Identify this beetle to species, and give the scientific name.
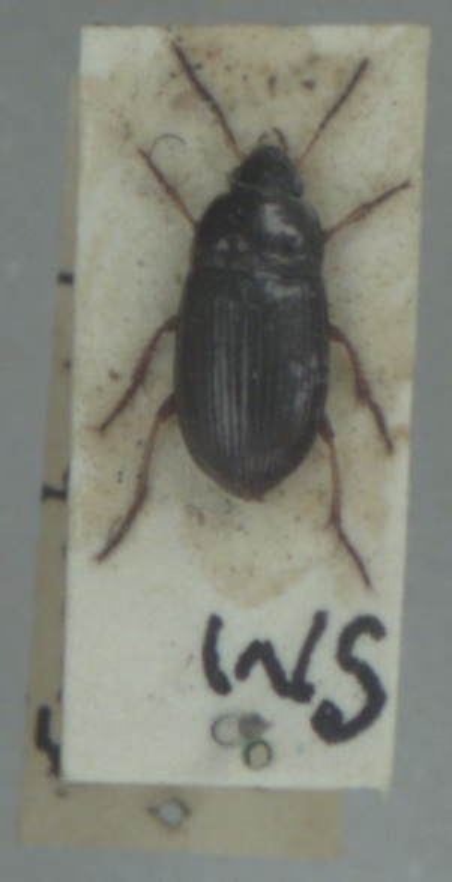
Amara anthobia
